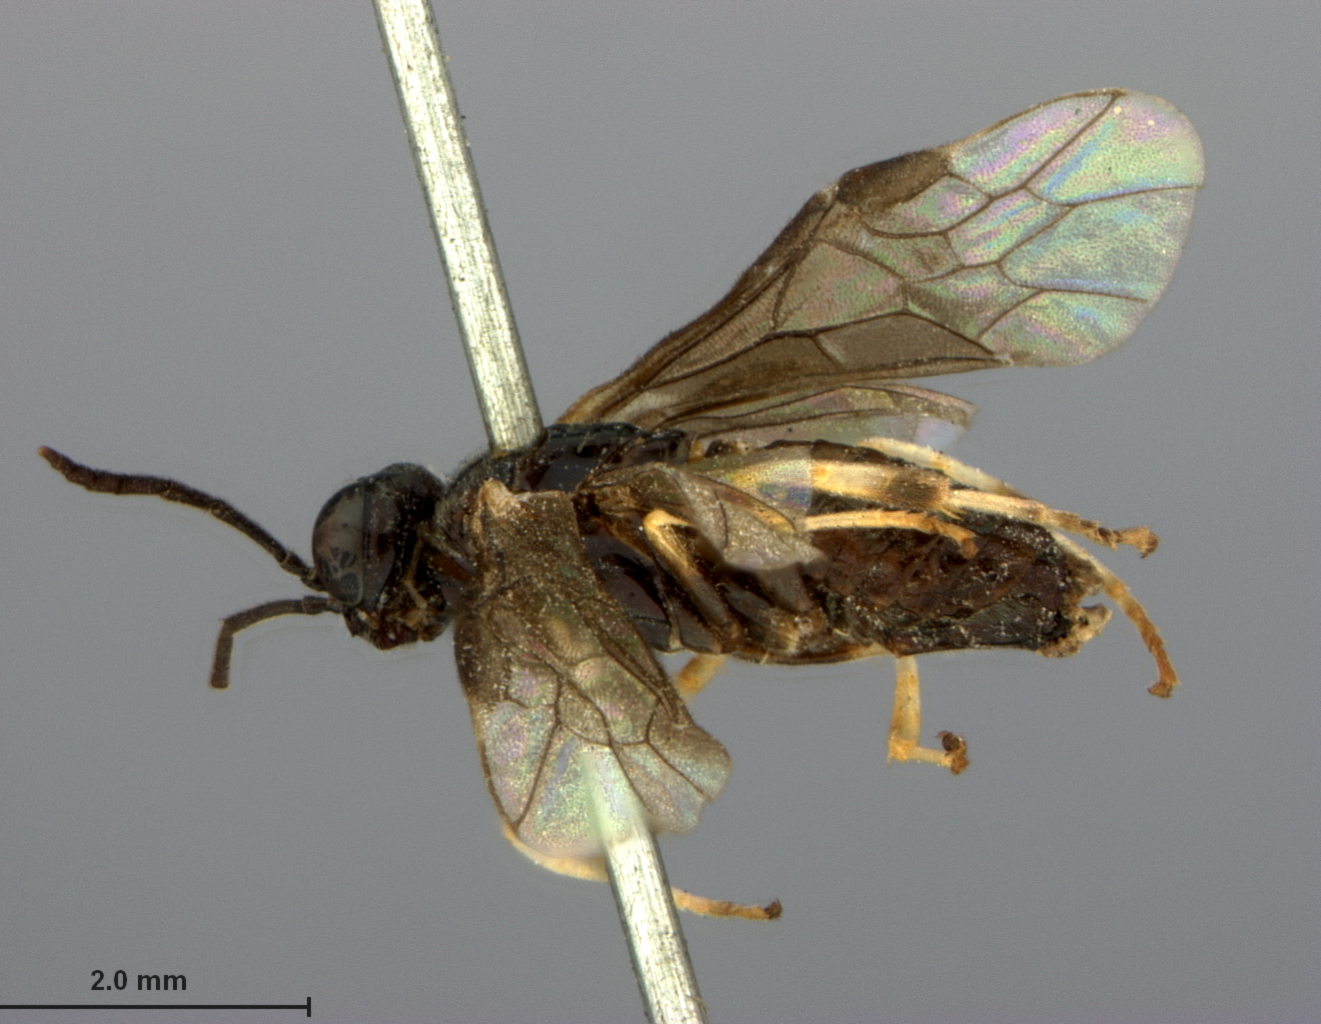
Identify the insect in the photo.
Monostegia quercuscoccineae
